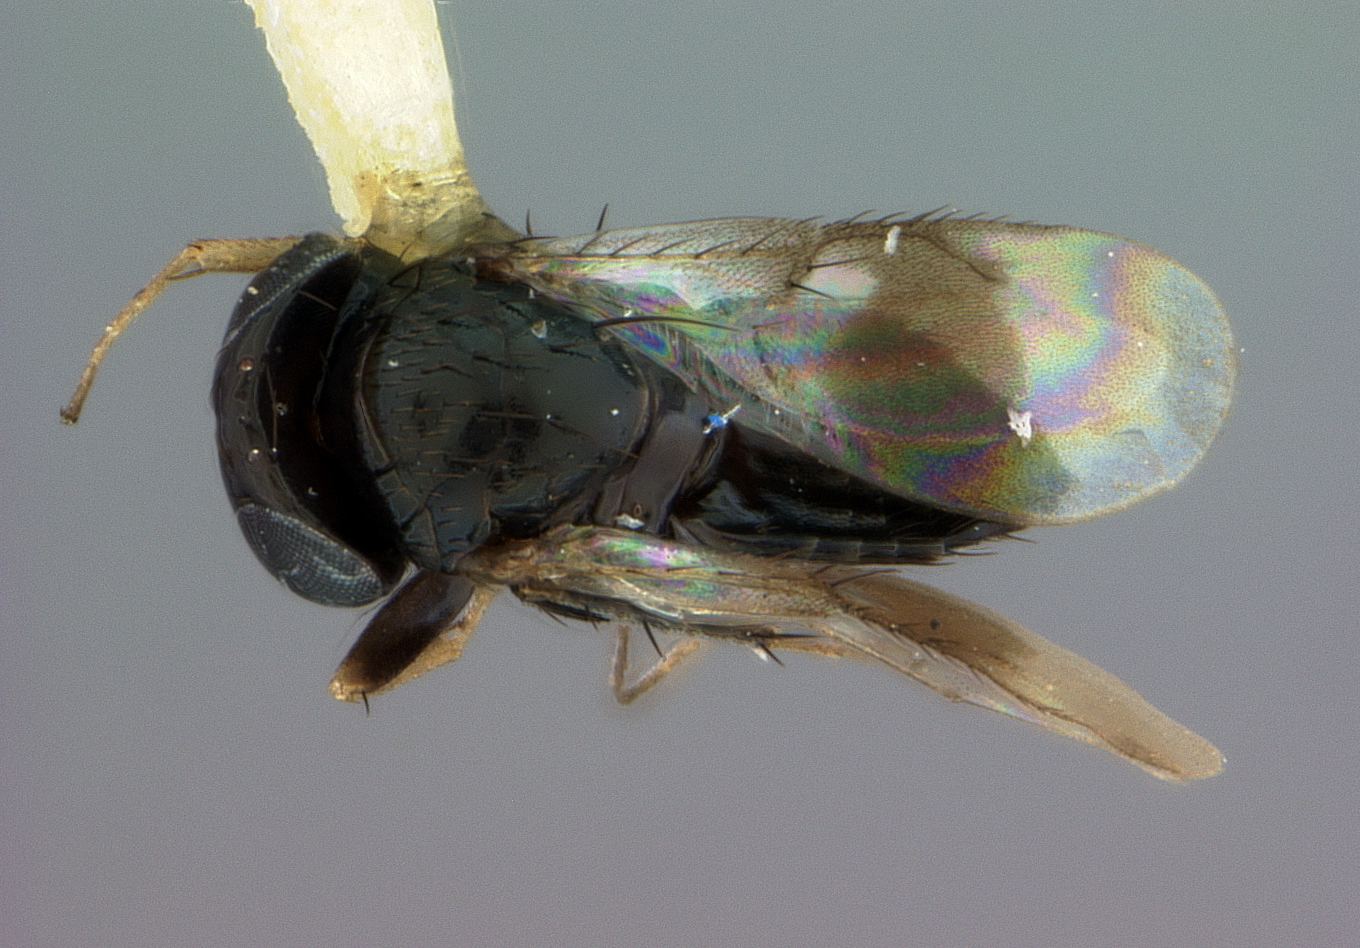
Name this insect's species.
Myiocnema comperei
